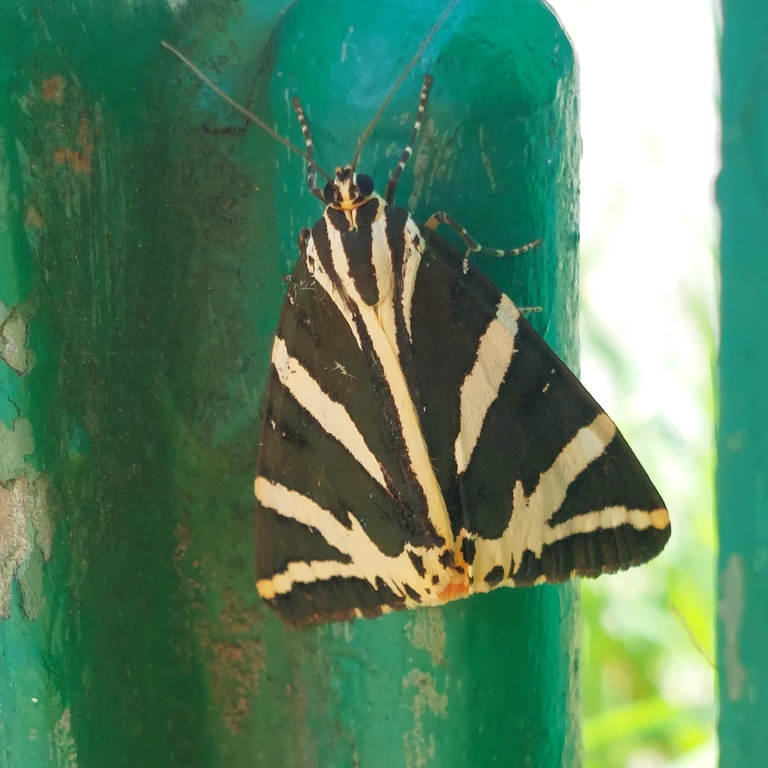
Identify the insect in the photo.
Euplagia quadripunctaria
